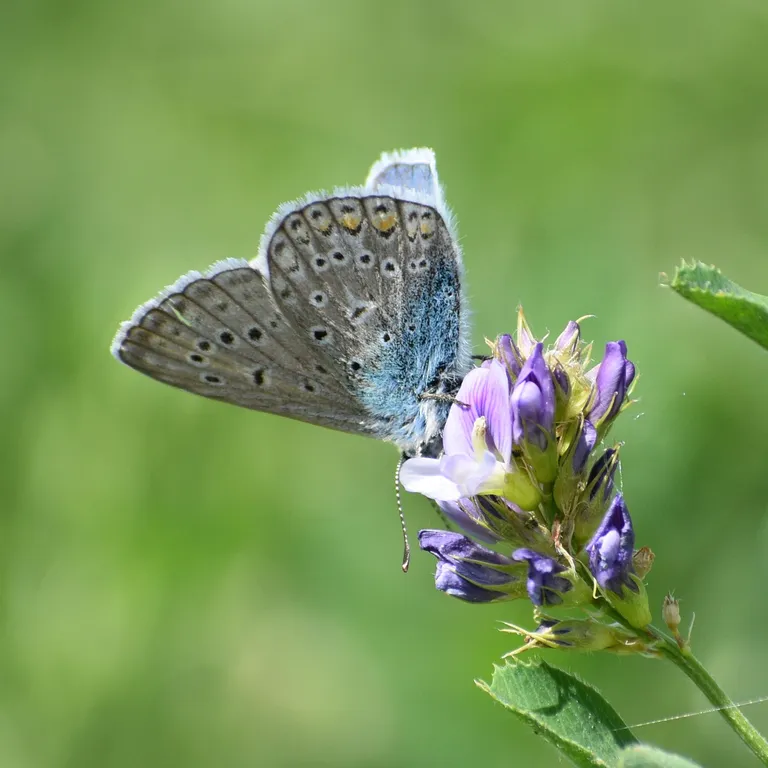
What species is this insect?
Polyommatus icarus
